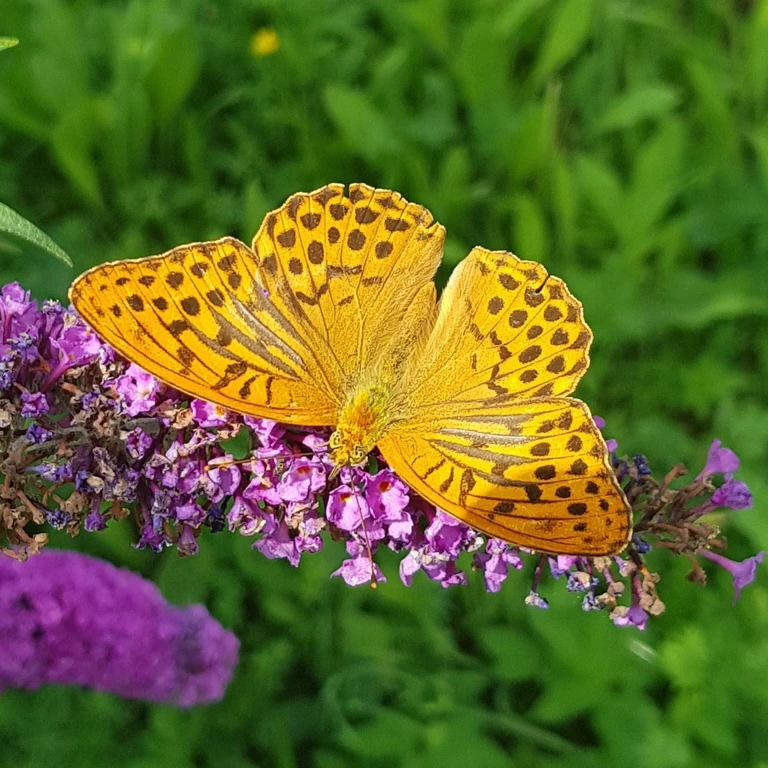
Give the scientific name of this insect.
Argynnis paphia
